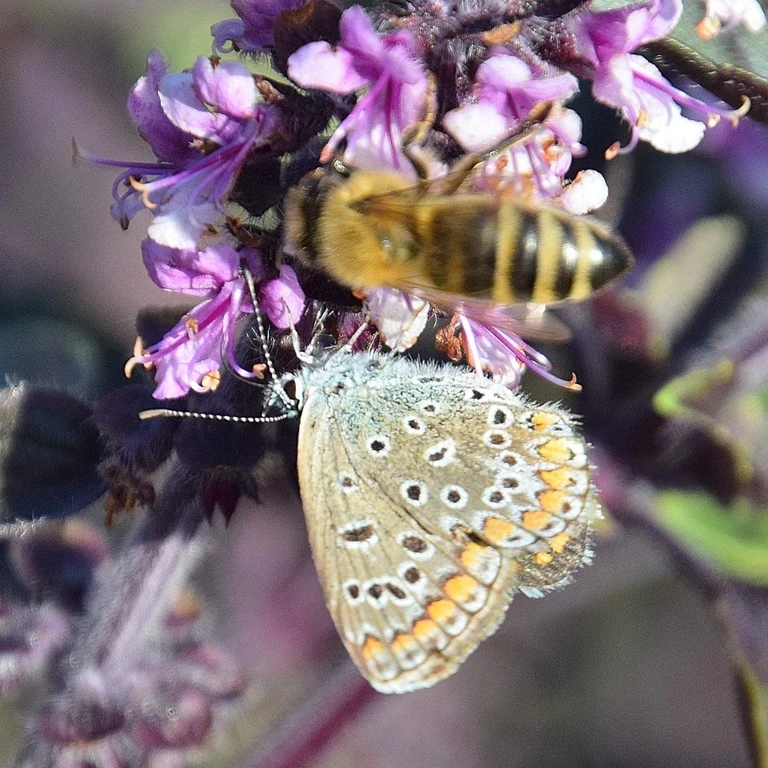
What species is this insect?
Polyommatus icarus
